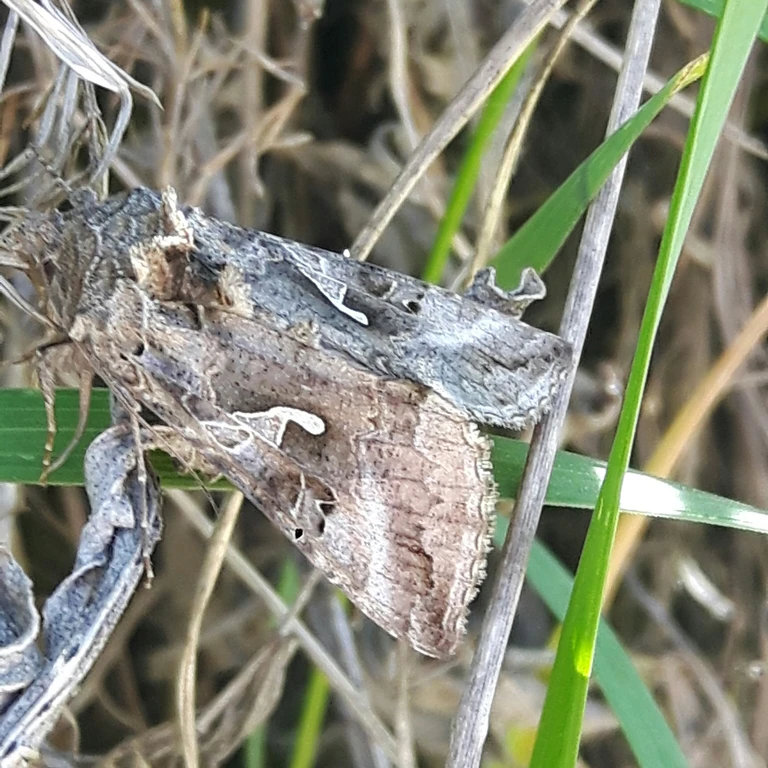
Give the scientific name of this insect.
Autographa gamma
